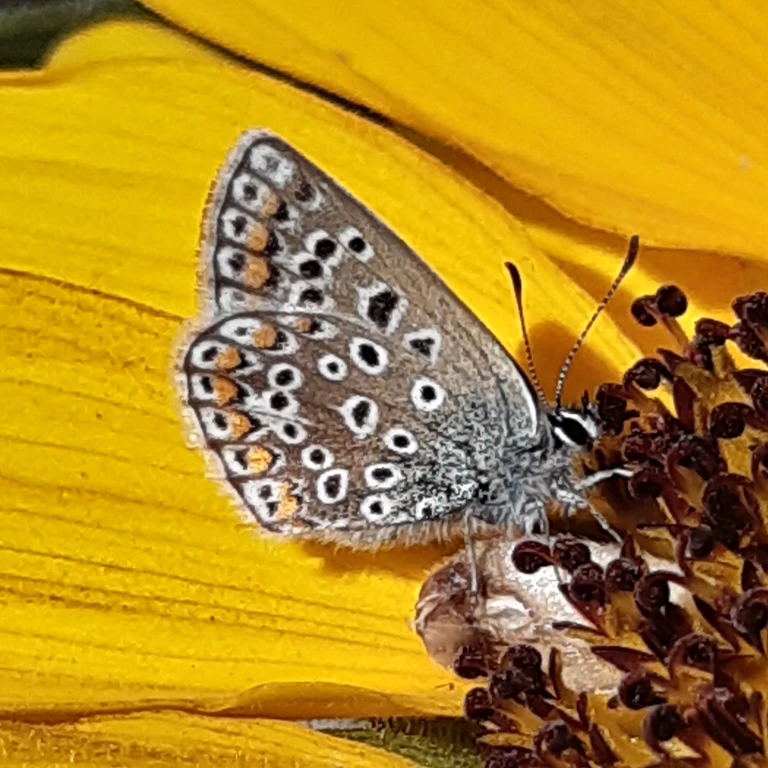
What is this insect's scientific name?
Polyommatus icarus
